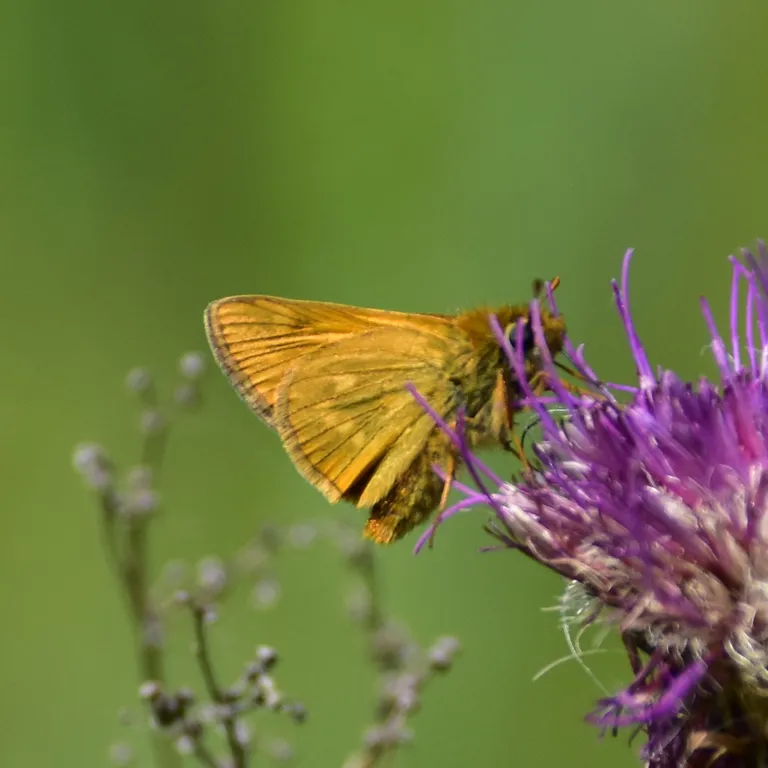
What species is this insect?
Ochlodes sylvanus (also Ochlodes venata)
